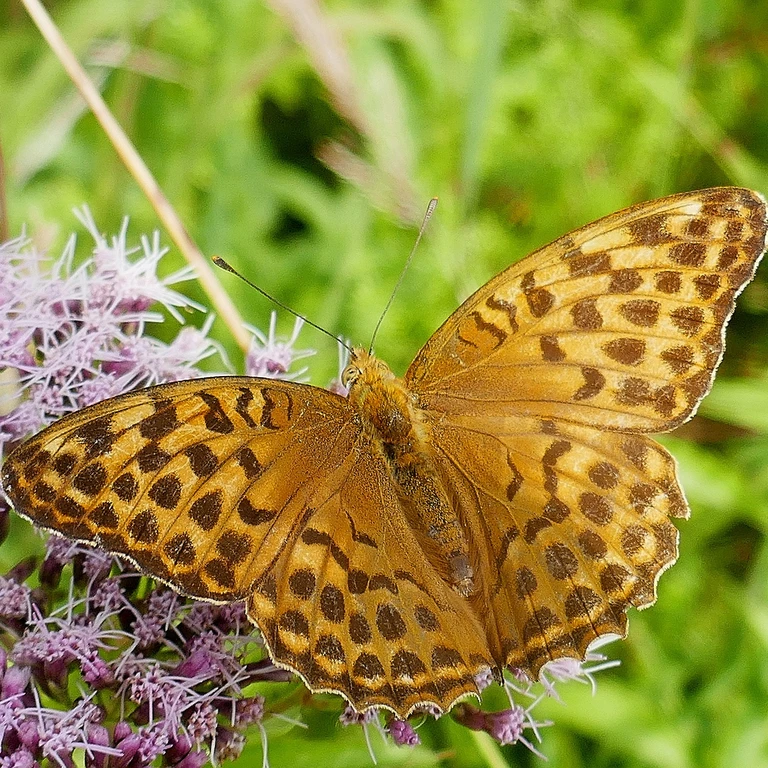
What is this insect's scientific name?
Argynnis paphia
